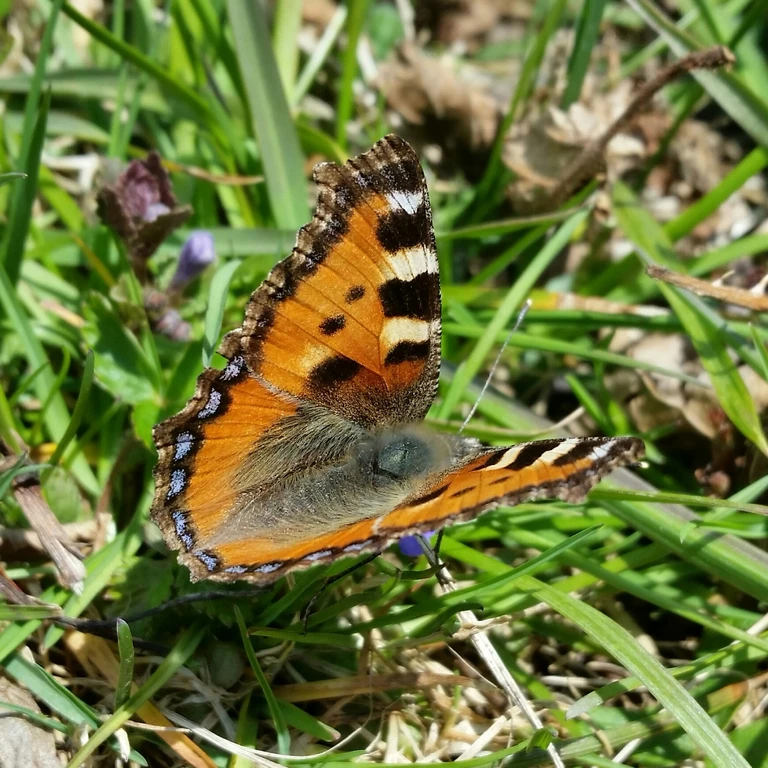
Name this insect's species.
Aglais urticae
